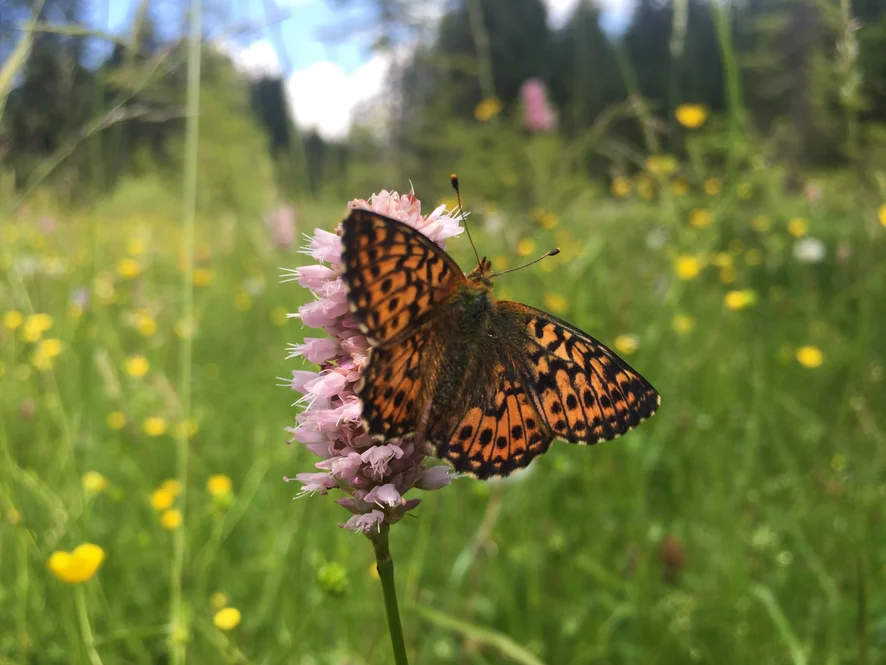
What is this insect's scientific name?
Boloria titania
